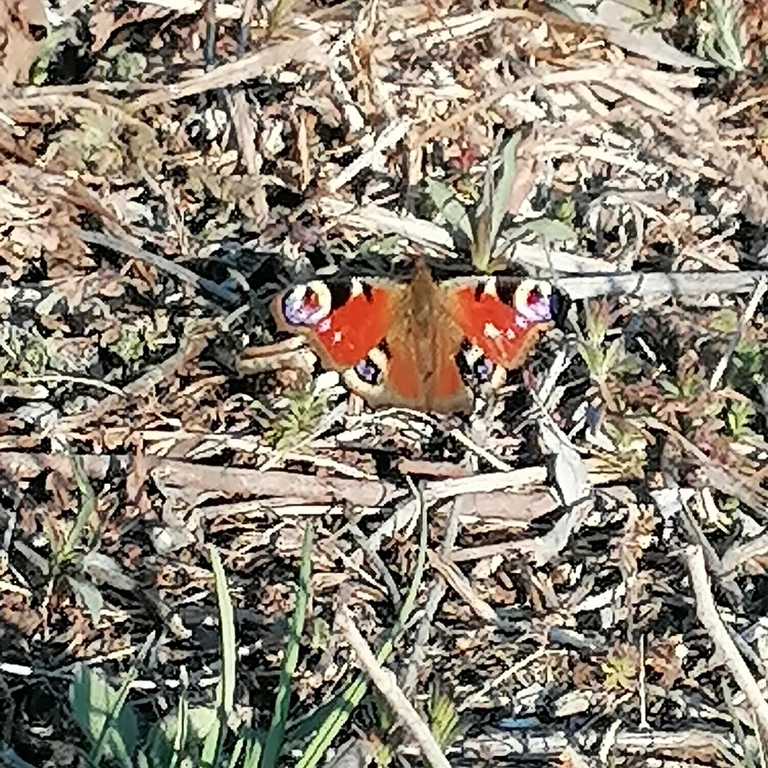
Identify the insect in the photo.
Aglais io
